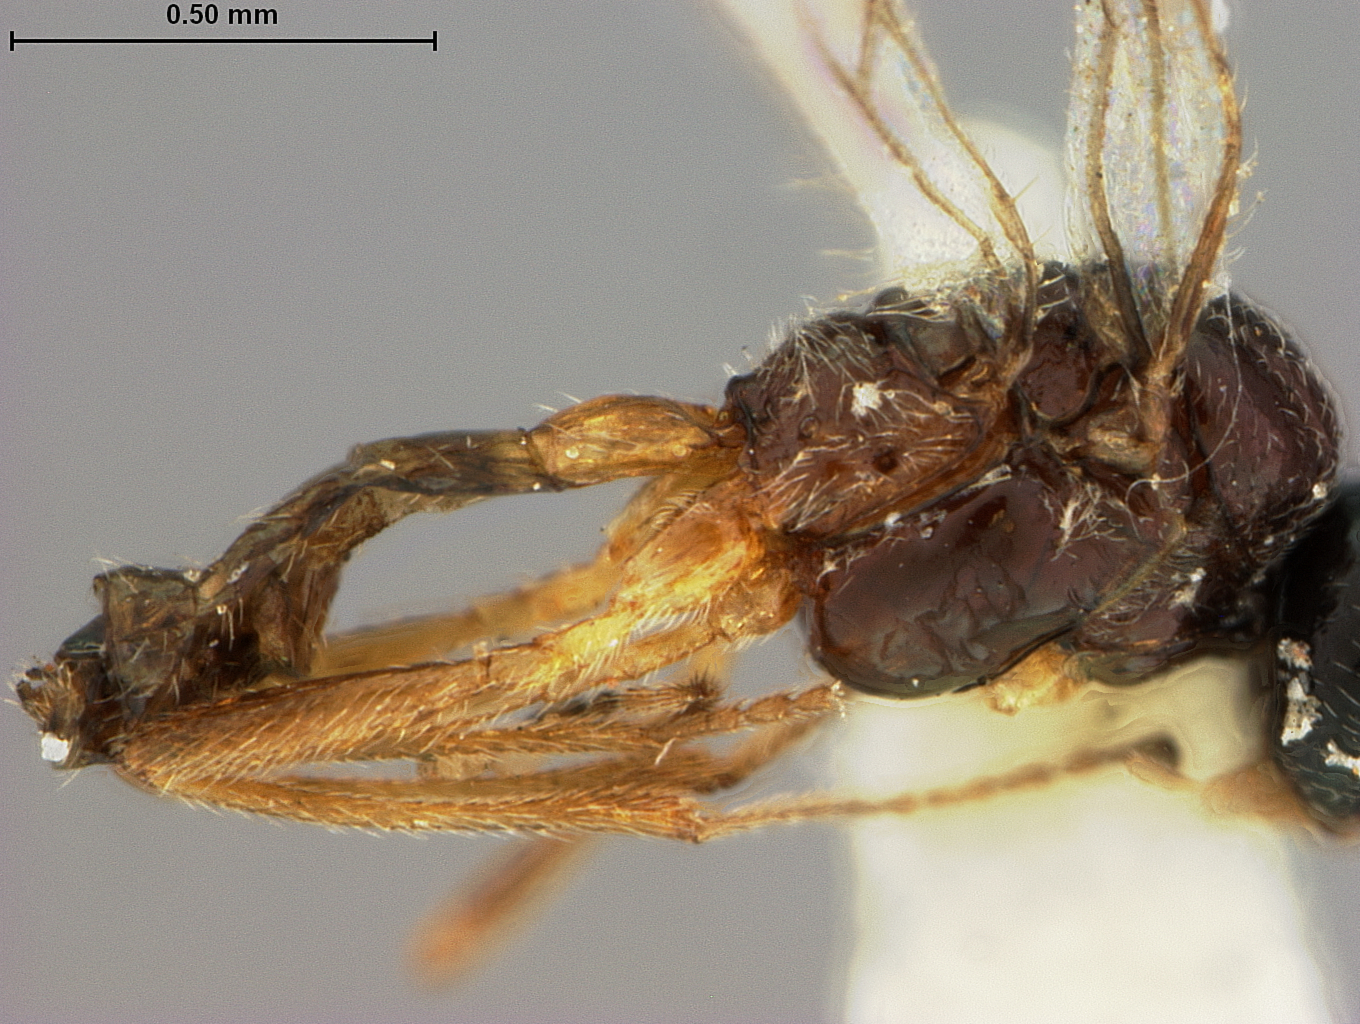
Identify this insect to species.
Praon coloradensis
